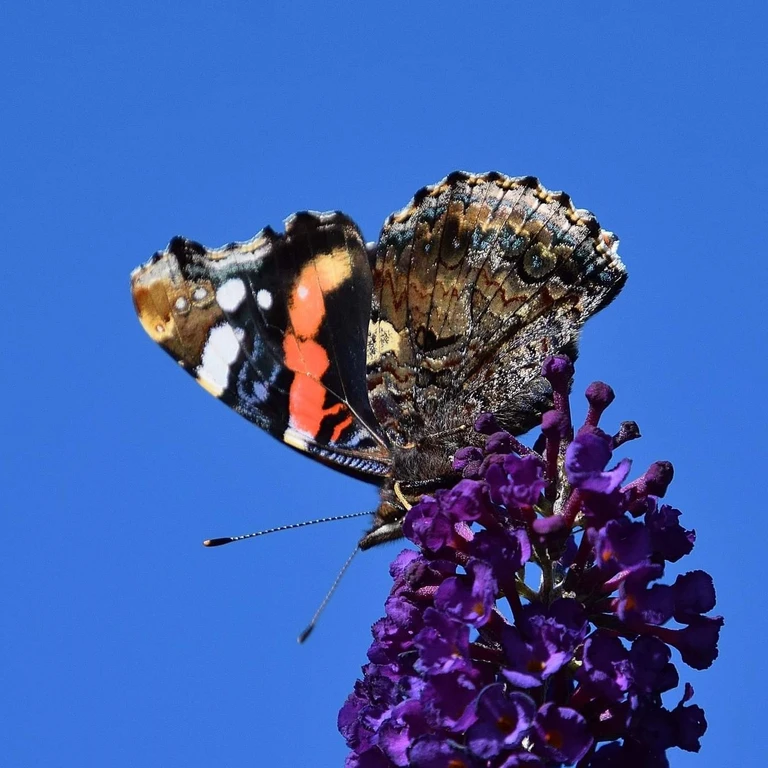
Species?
Vanessa atalanta
